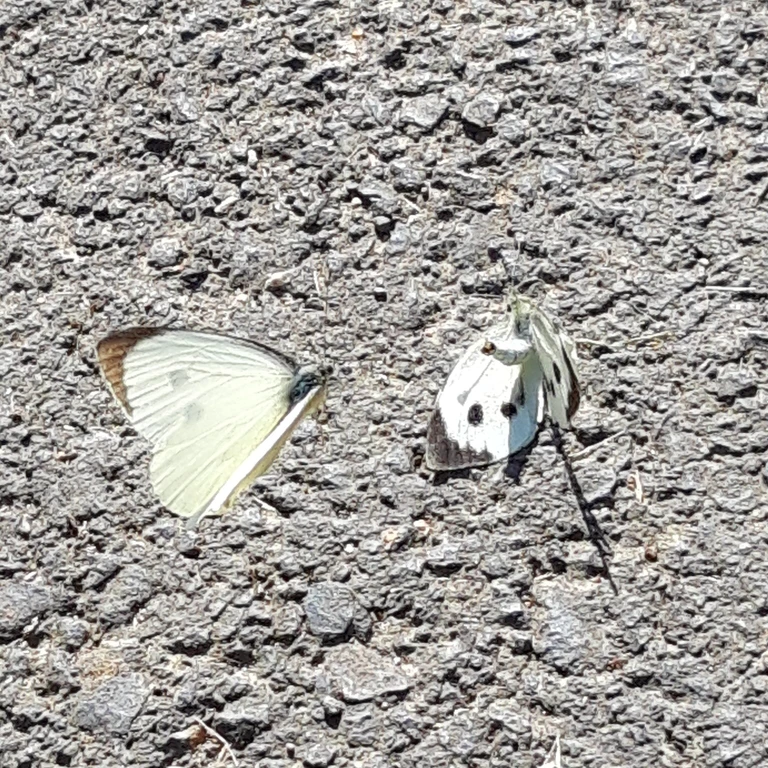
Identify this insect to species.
Pieris brassicae
